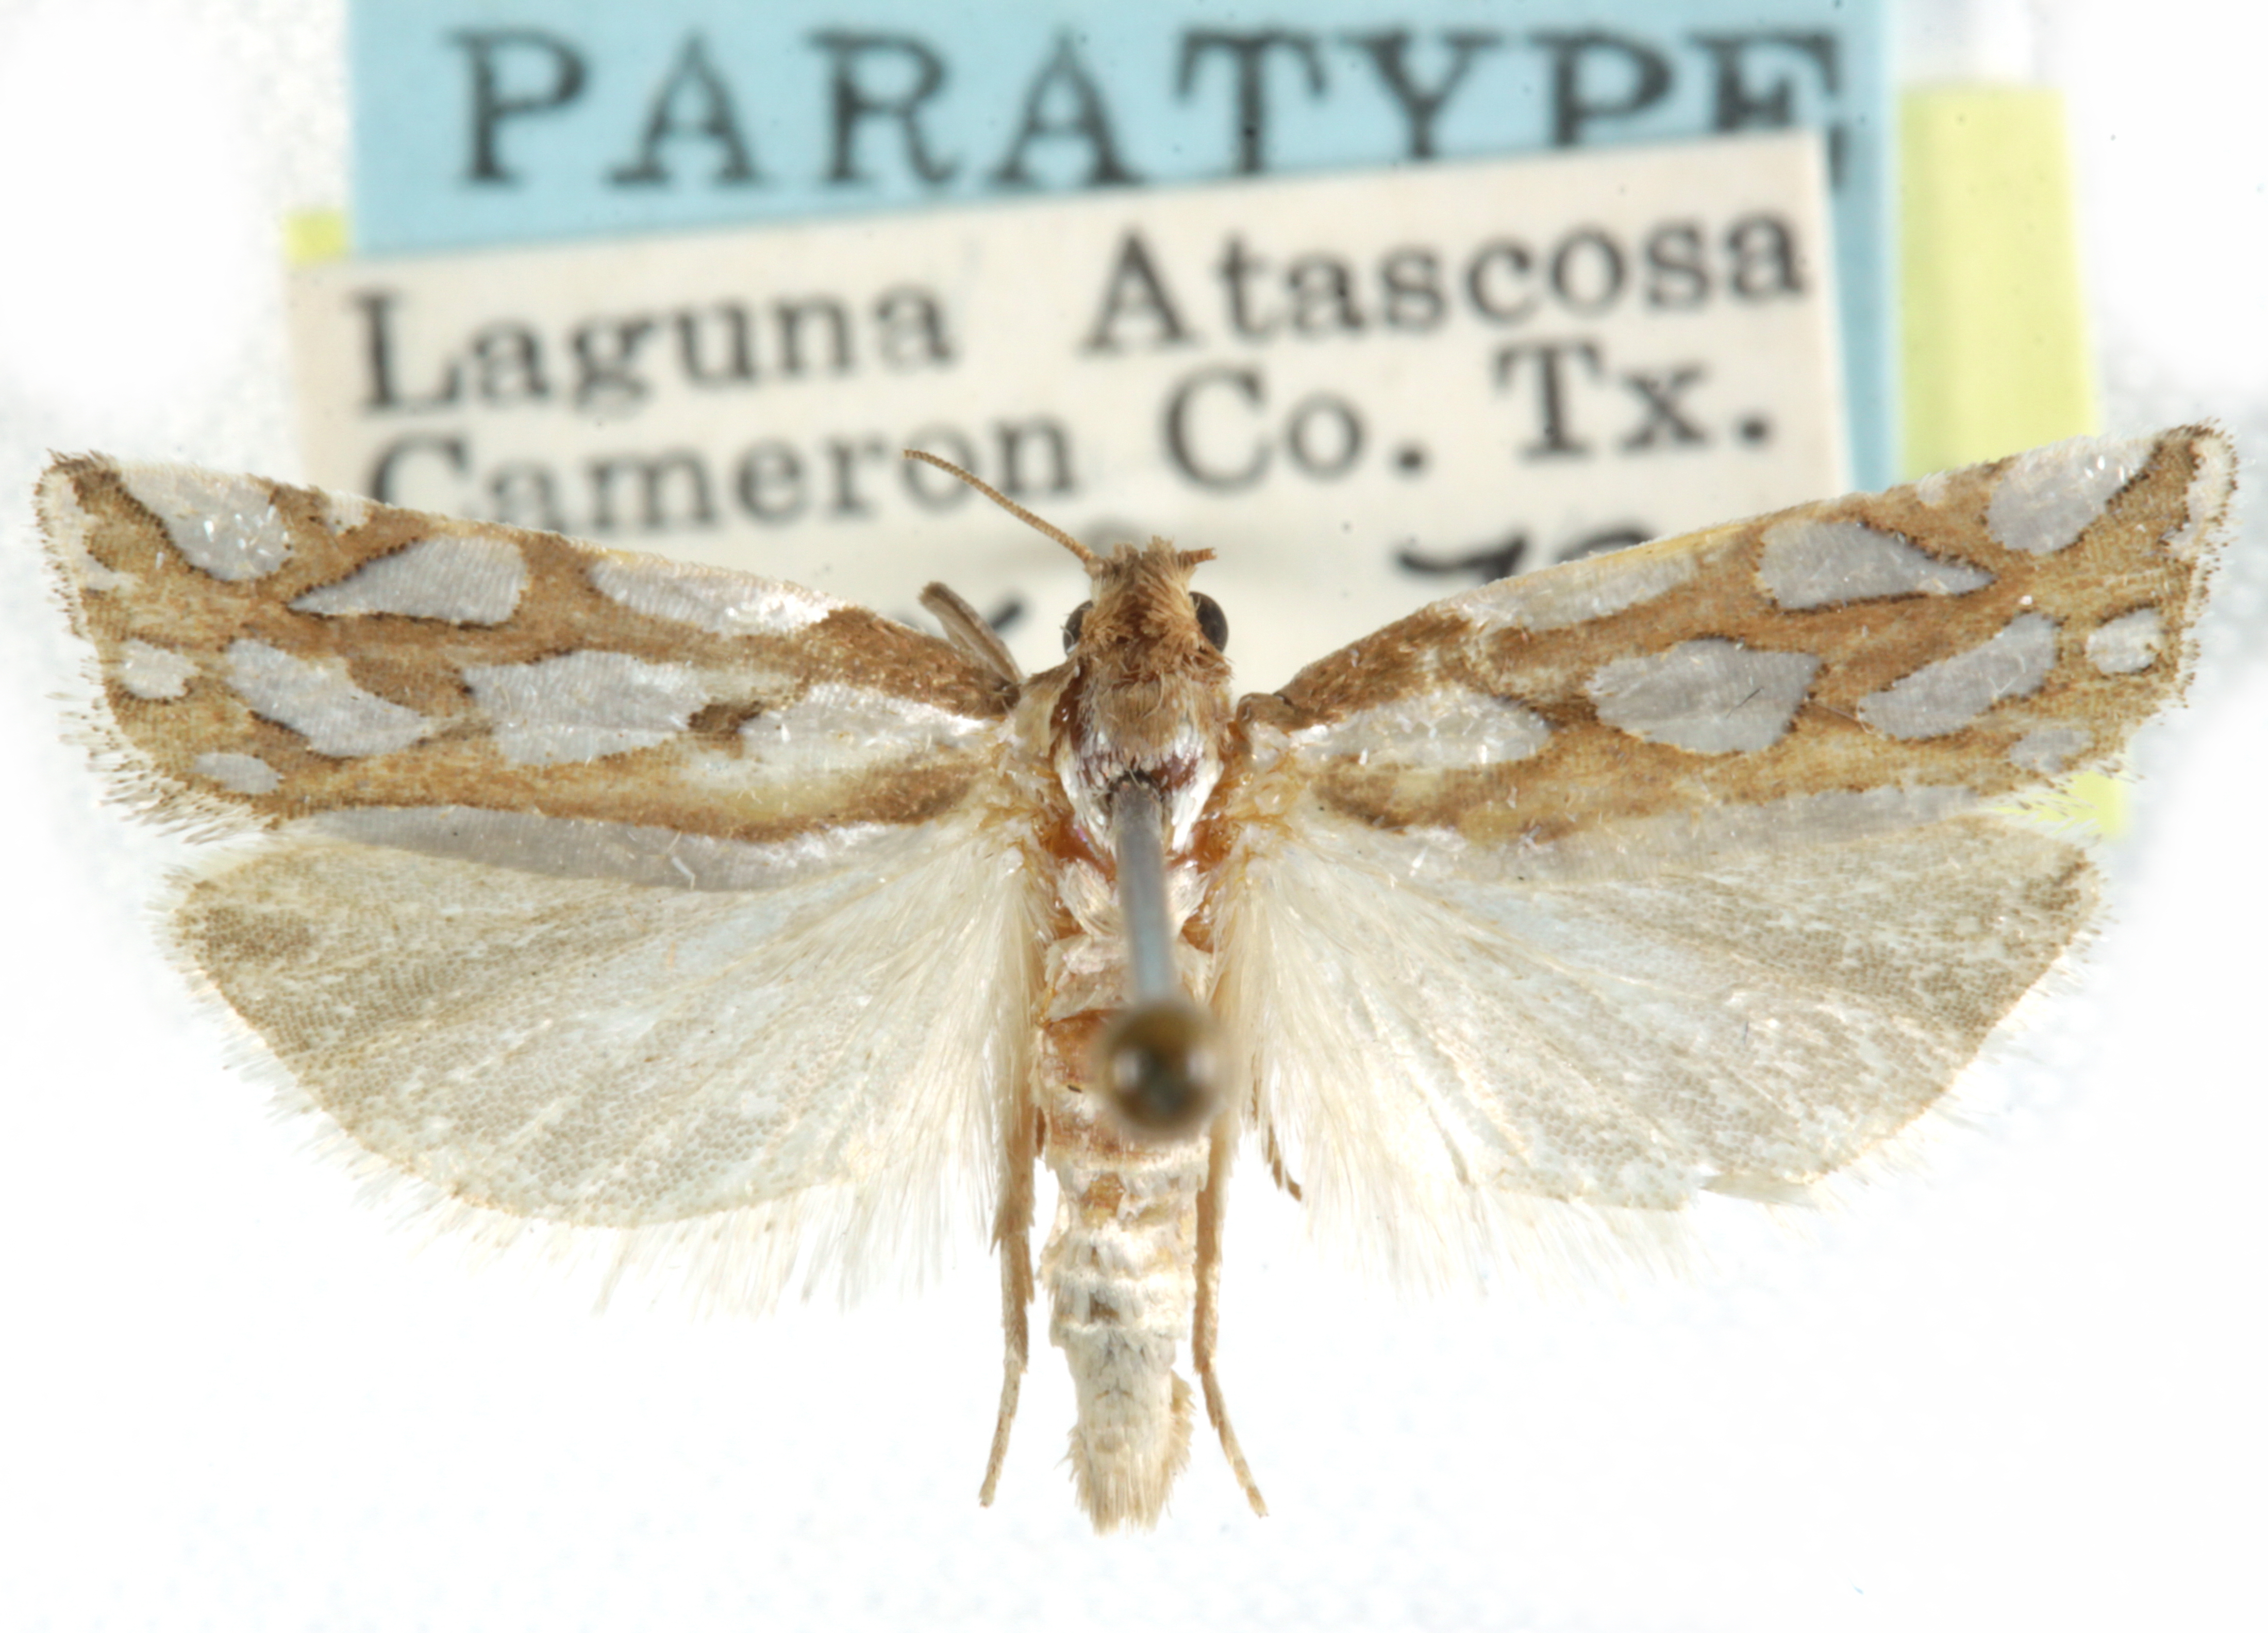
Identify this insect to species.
Pelochrista atascosana
